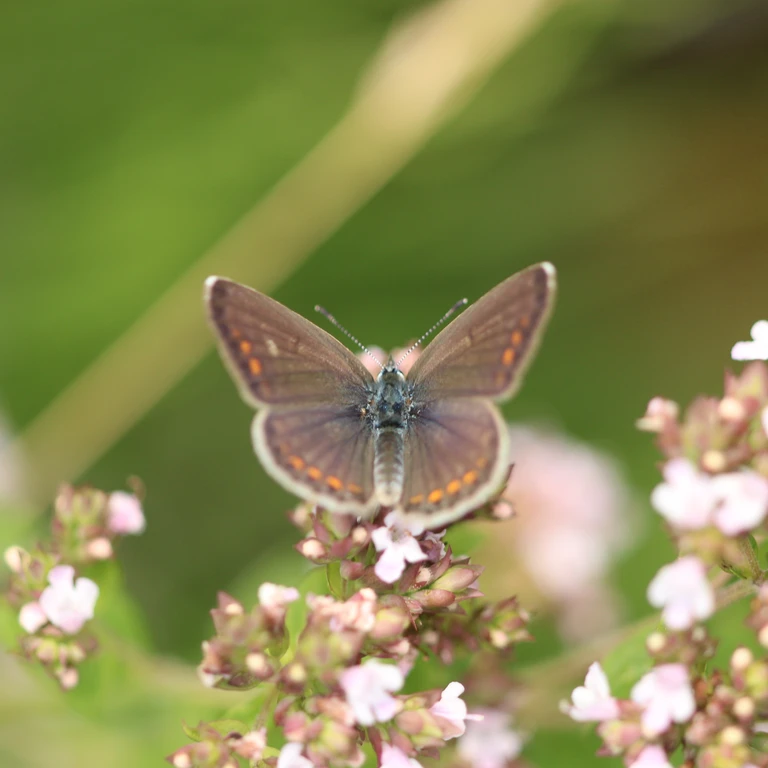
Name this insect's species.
Polyommatus icarus
